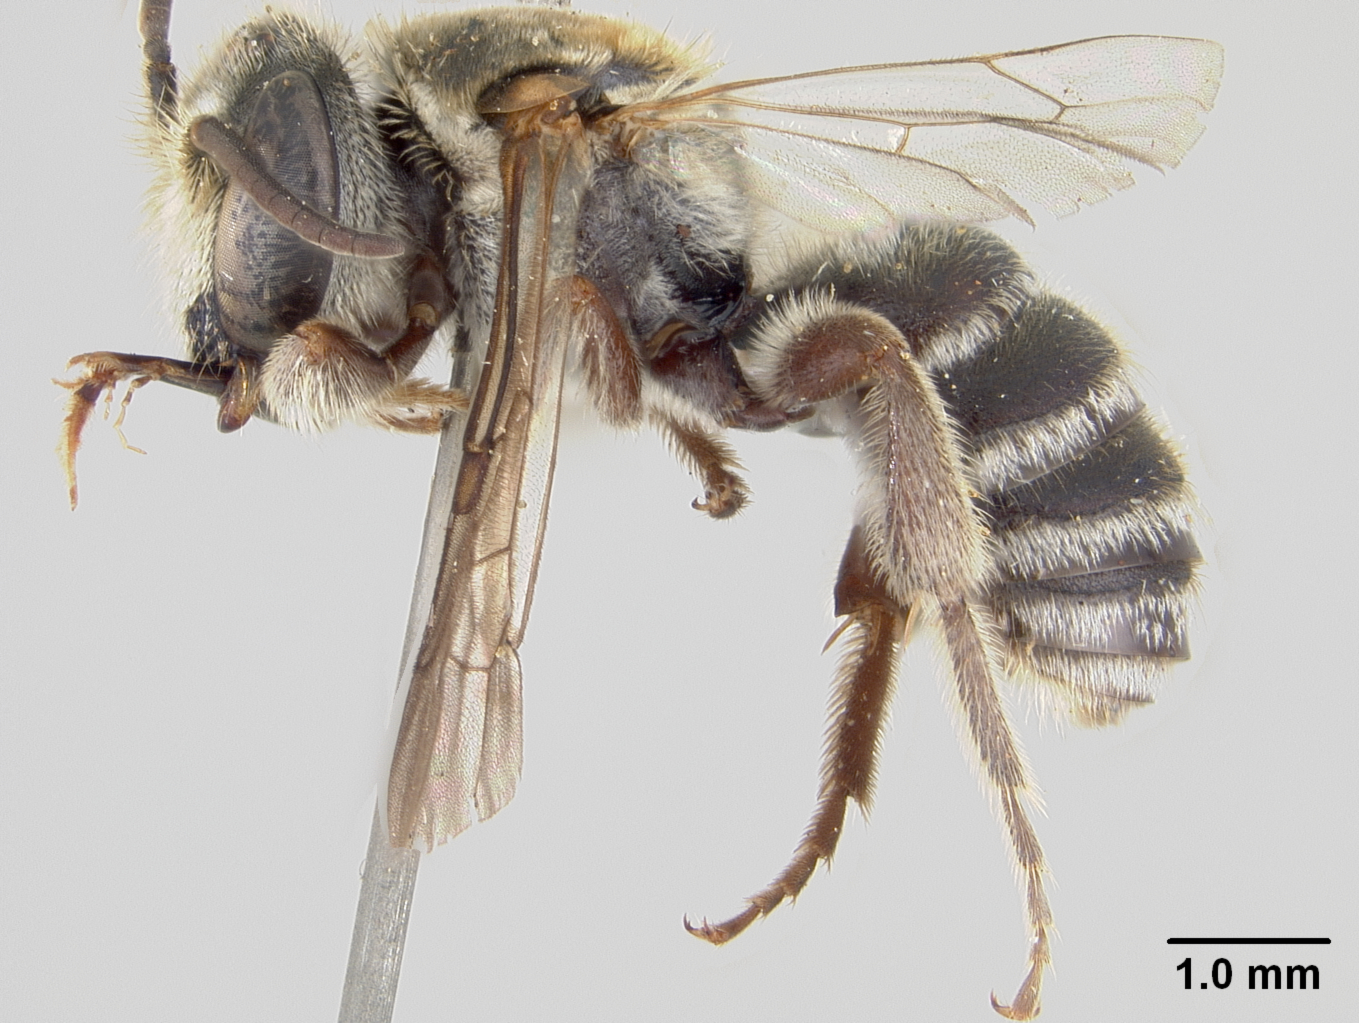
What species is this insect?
Nomia scutellata
